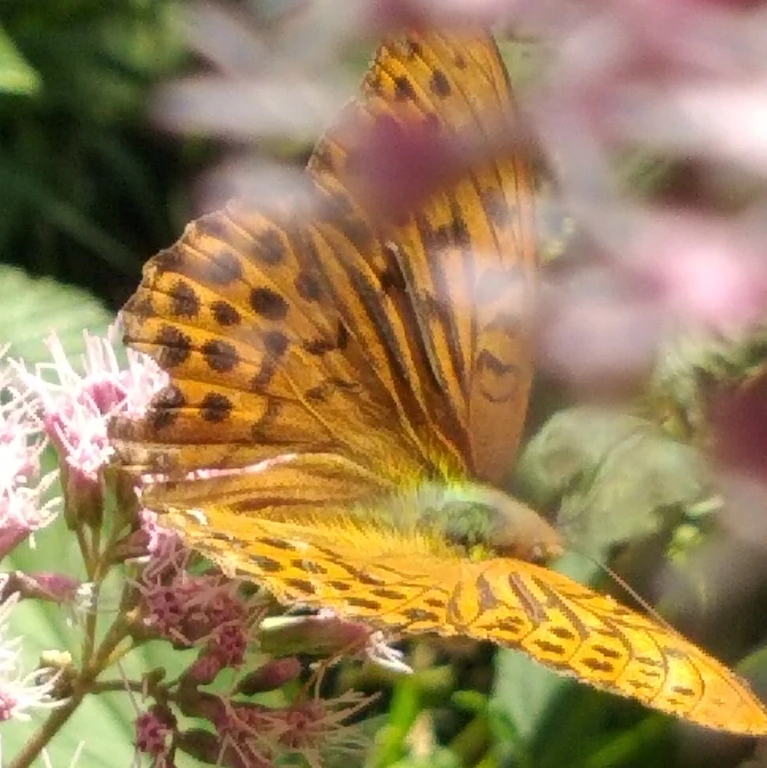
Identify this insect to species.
Argynnis paphia
